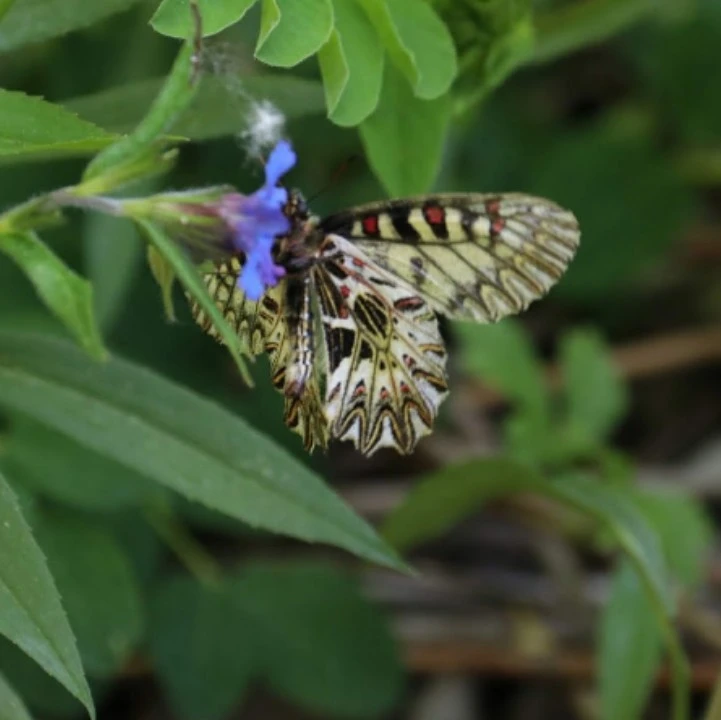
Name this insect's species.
Zerynthia polyxena
